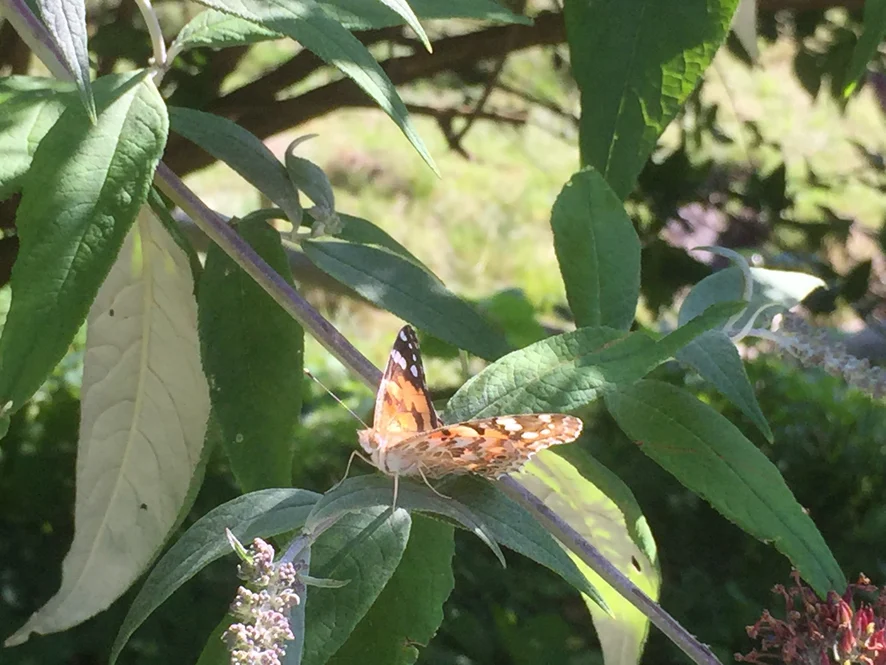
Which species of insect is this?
Vanessa cardui
